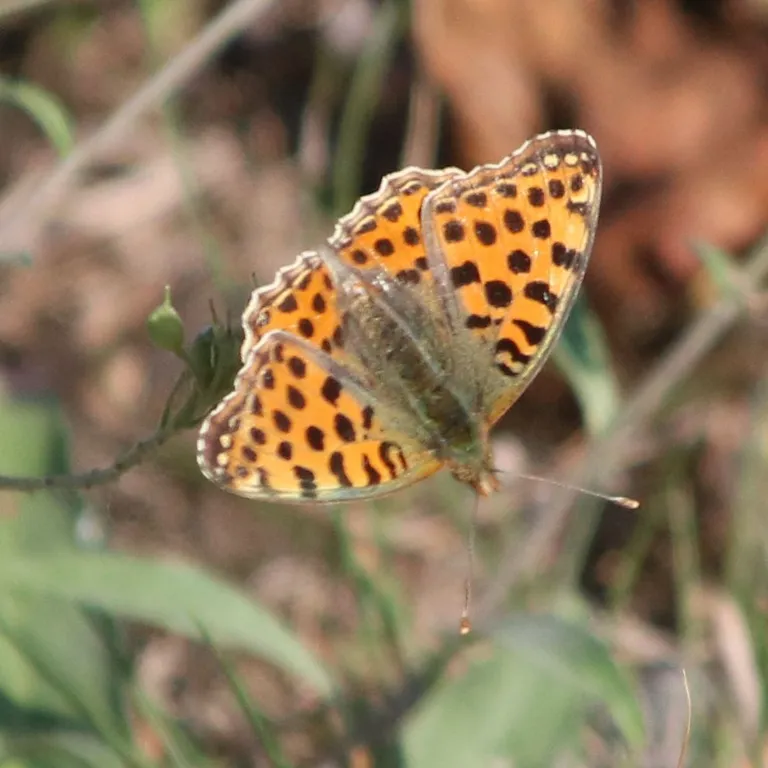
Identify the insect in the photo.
Issoria lathonia
